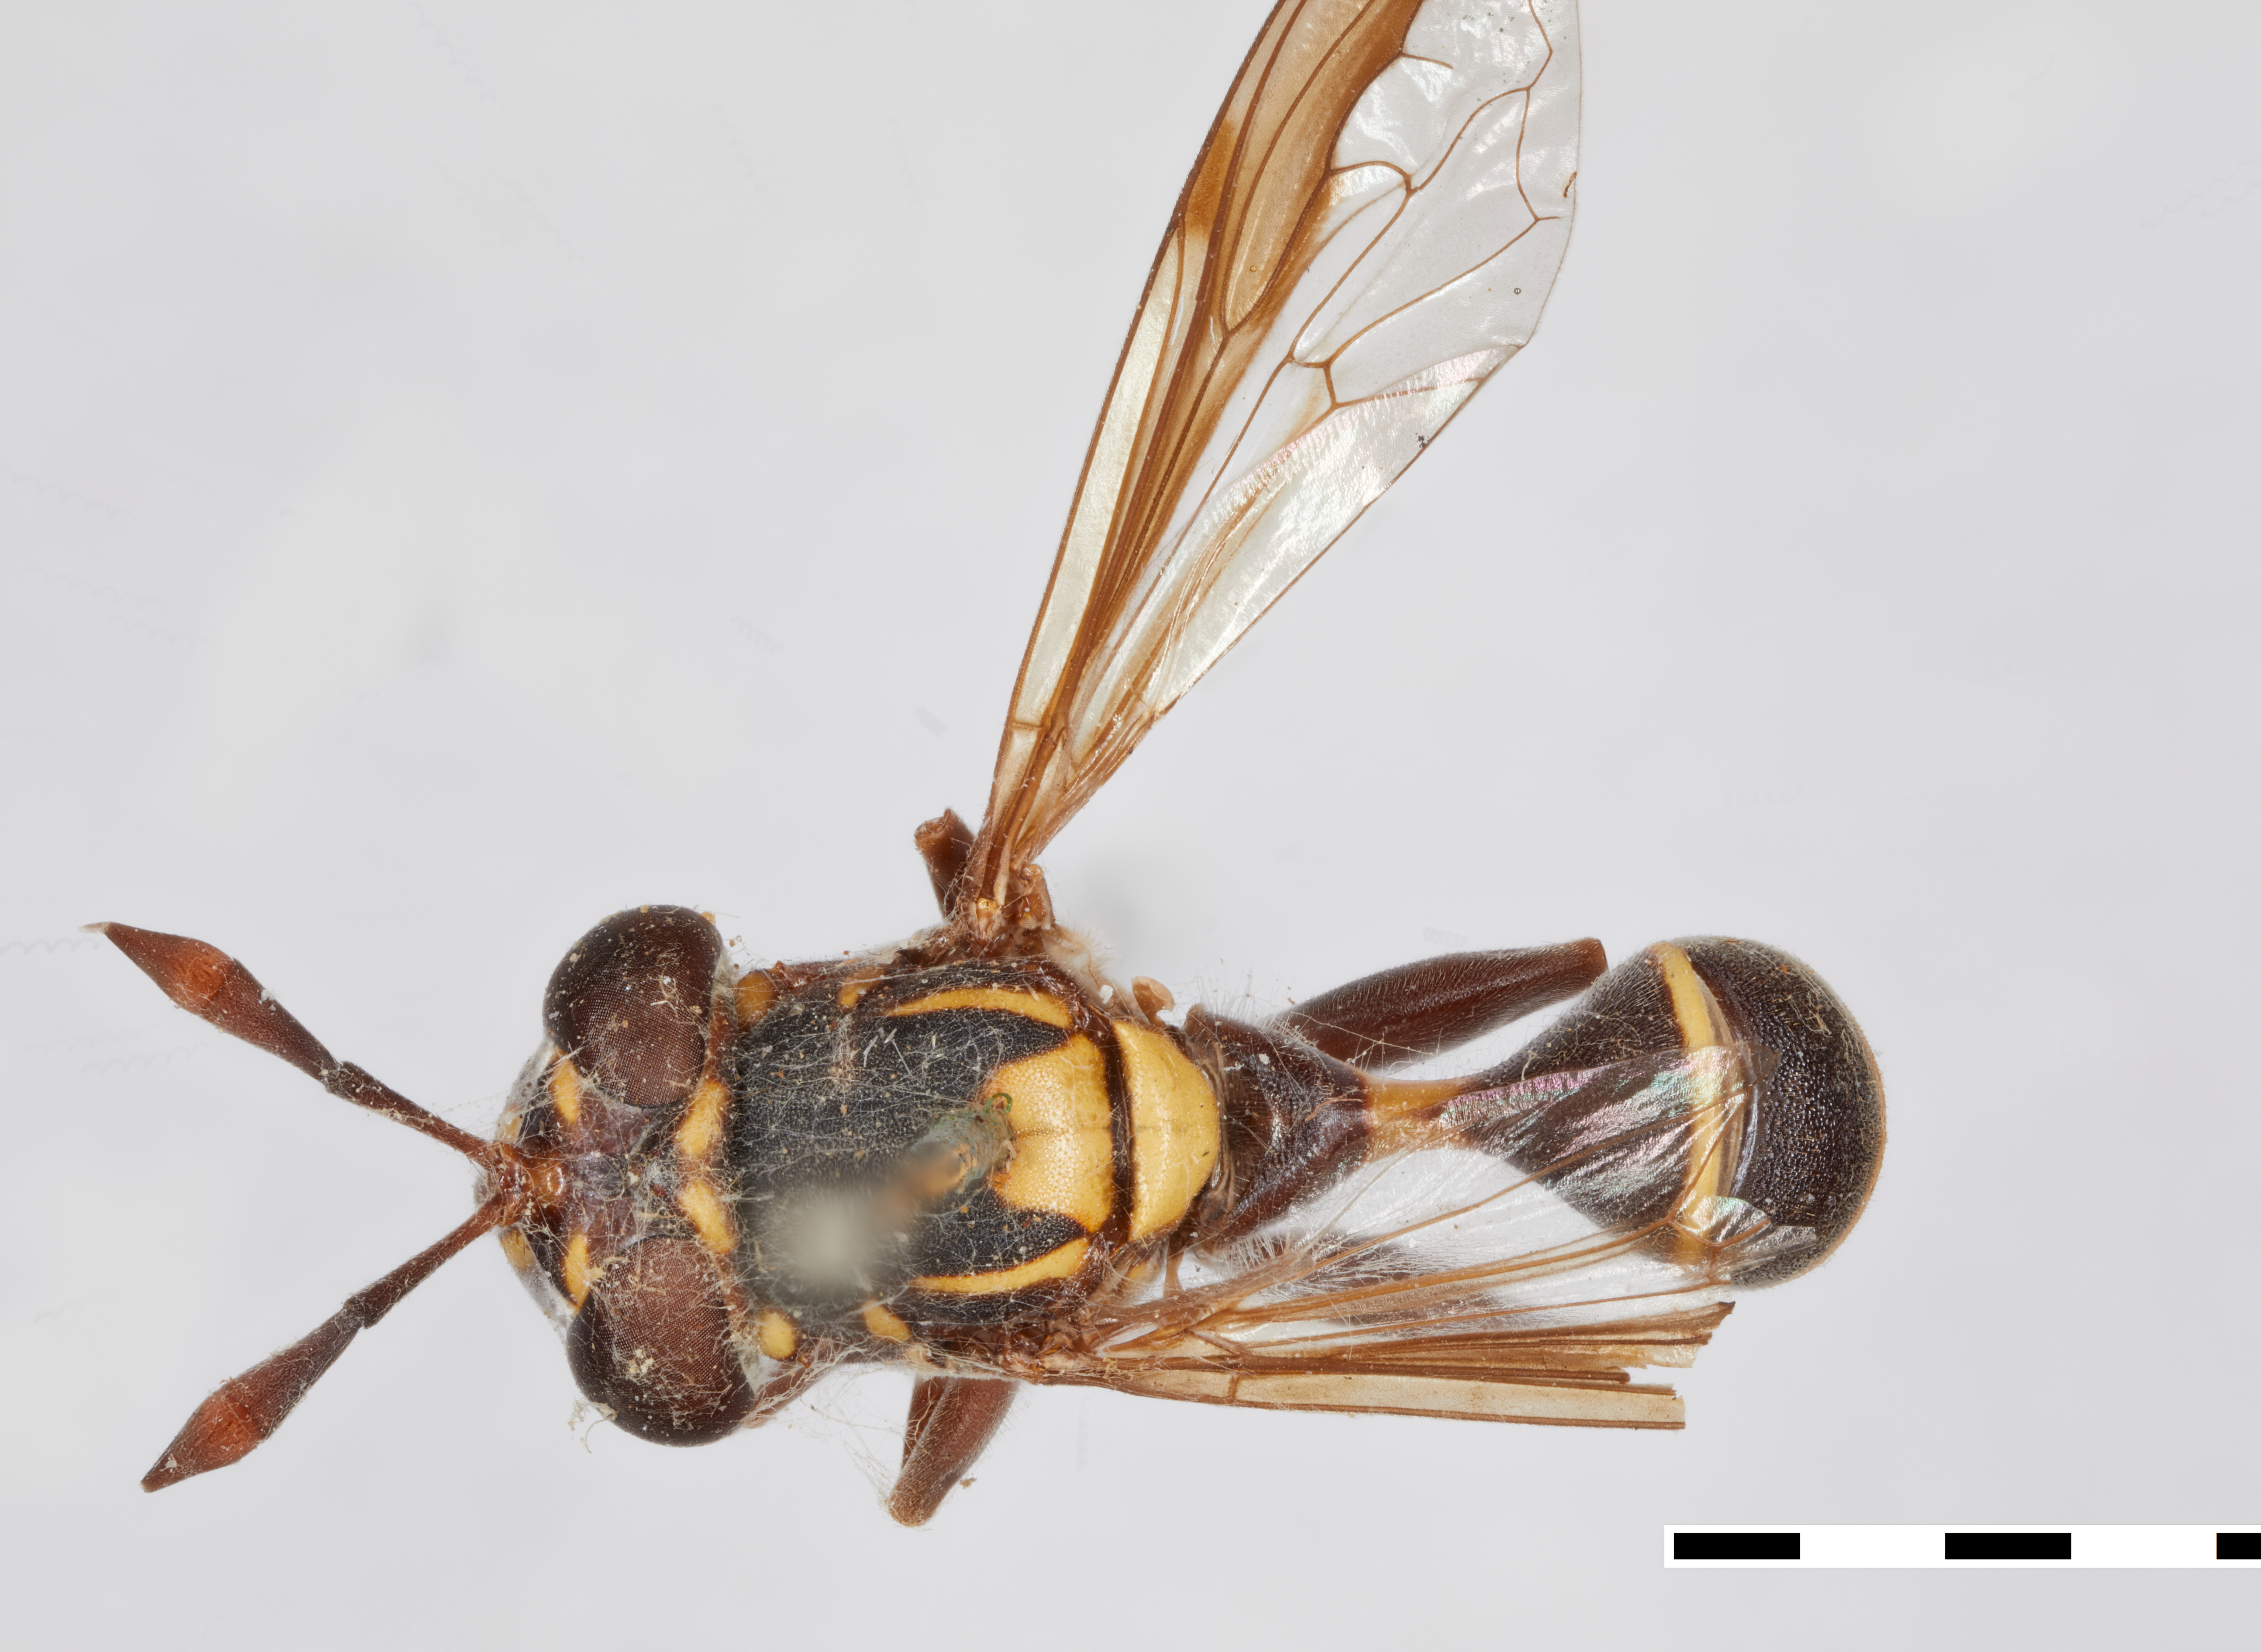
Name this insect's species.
Ceria scutellata
